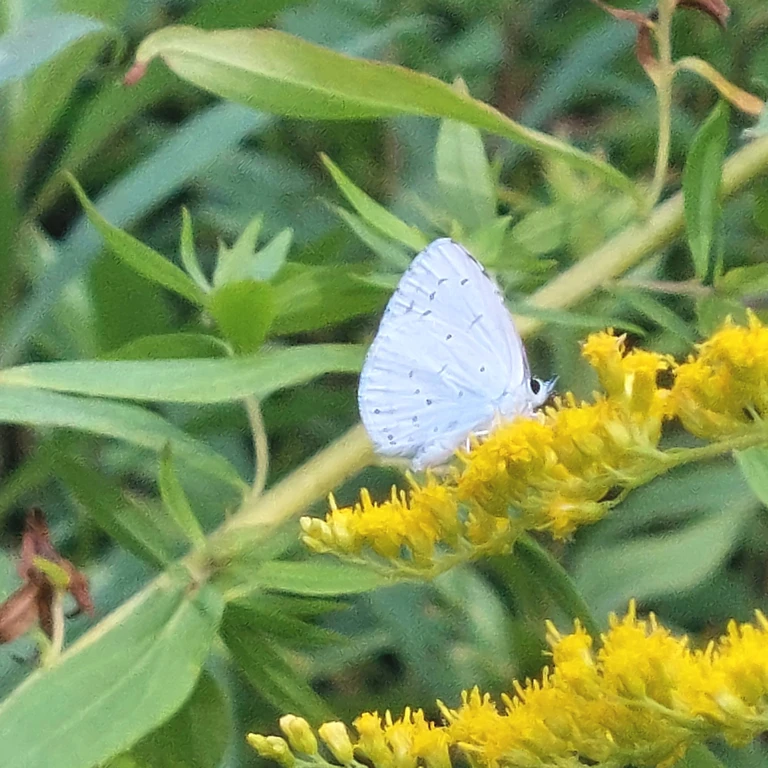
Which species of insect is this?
Celastrina argiolus
